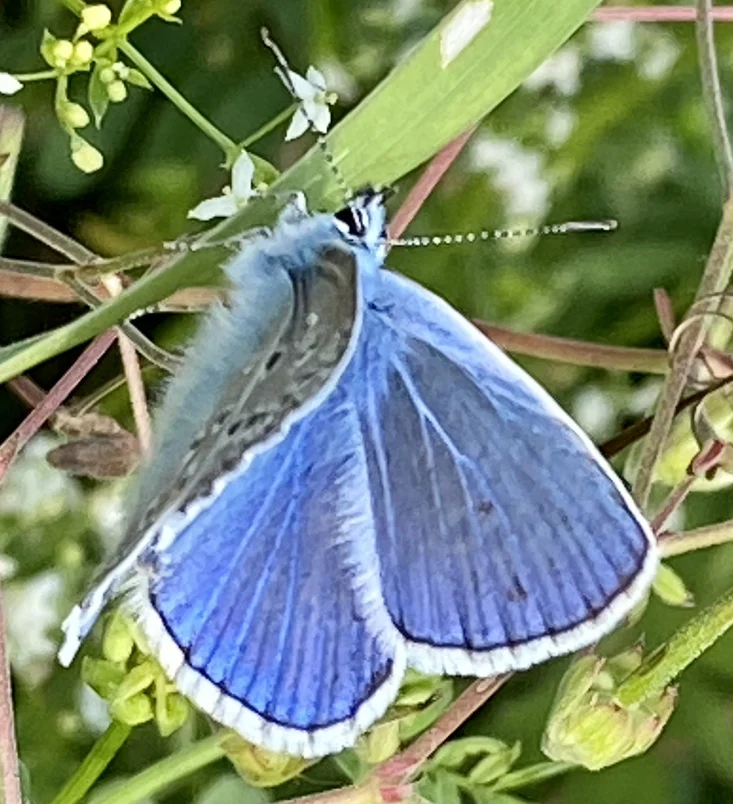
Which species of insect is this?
Polyommatus icarus
